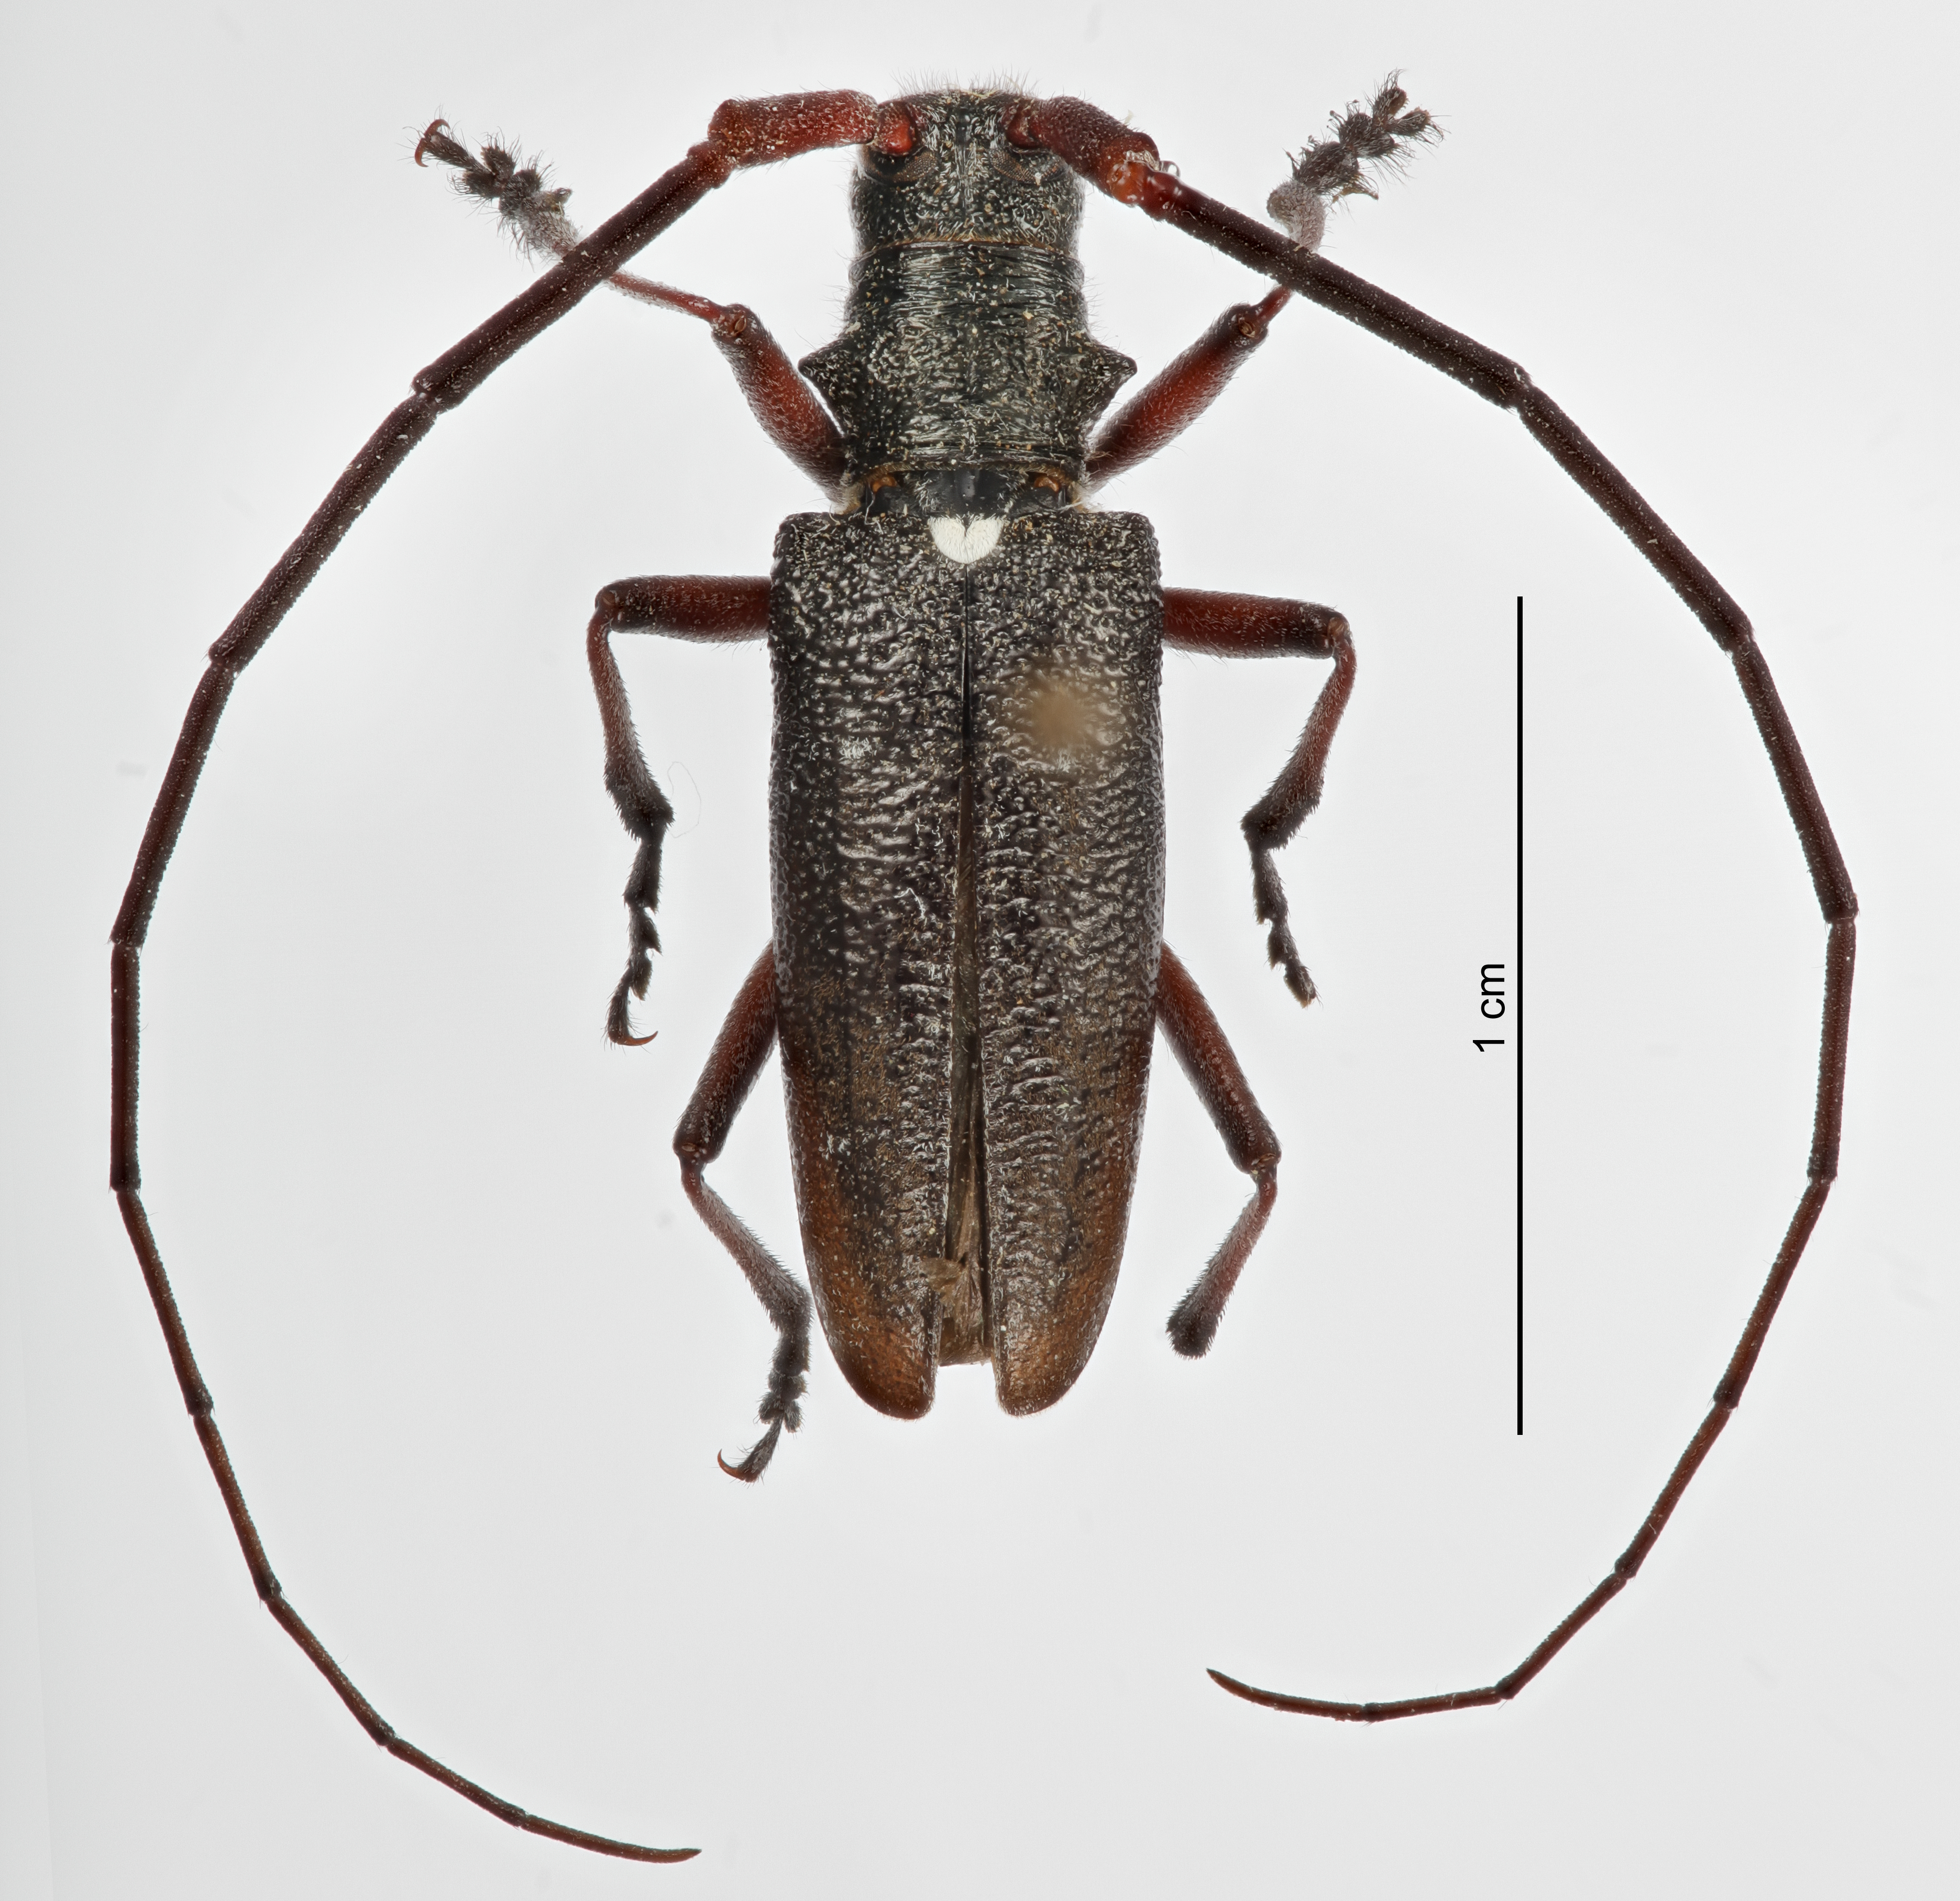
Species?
Monochamus scutellatus
